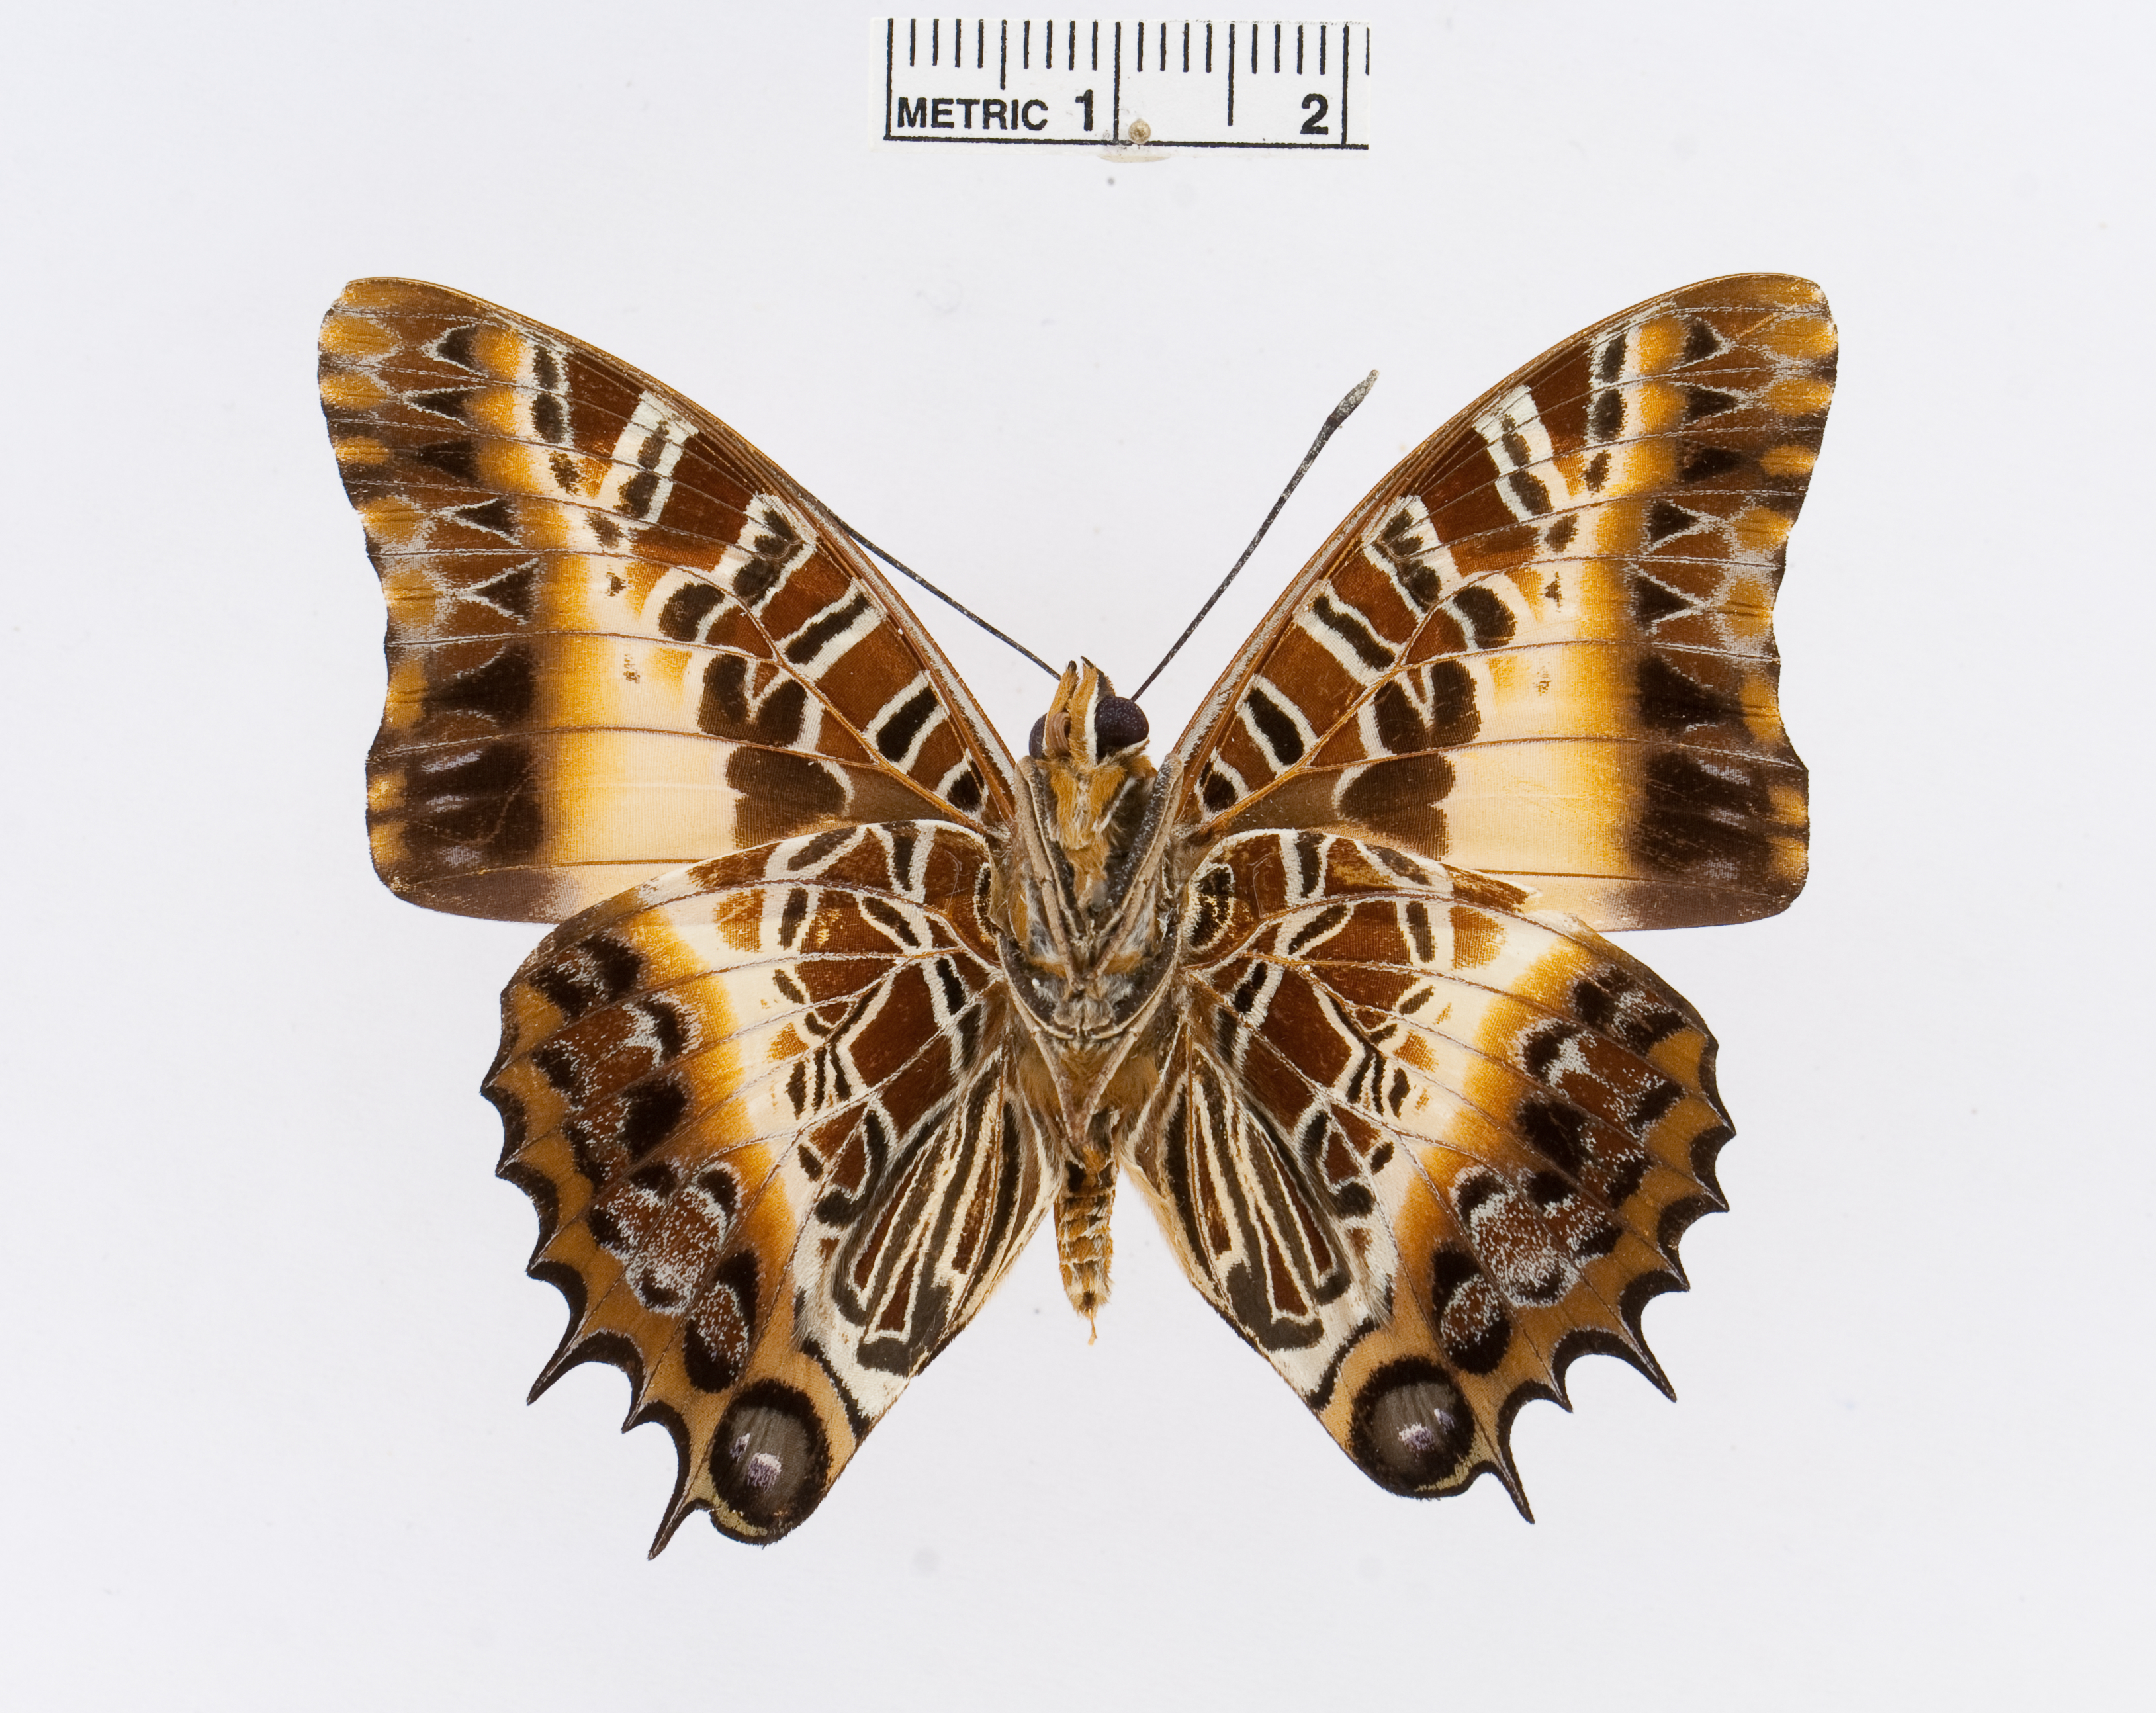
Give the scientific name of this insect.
Charaxes pollux
